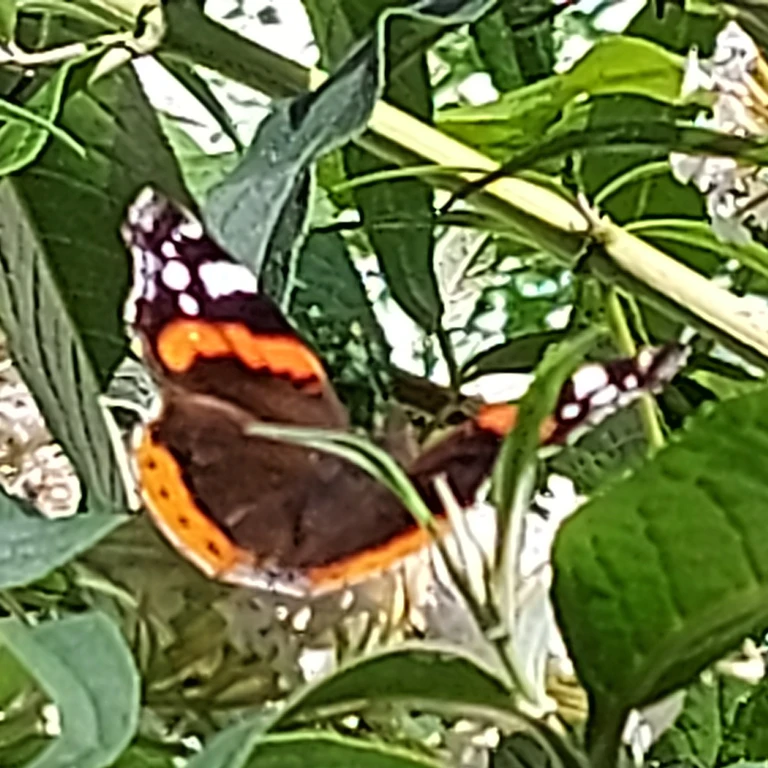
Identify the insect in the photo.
Vanessa atalanta
